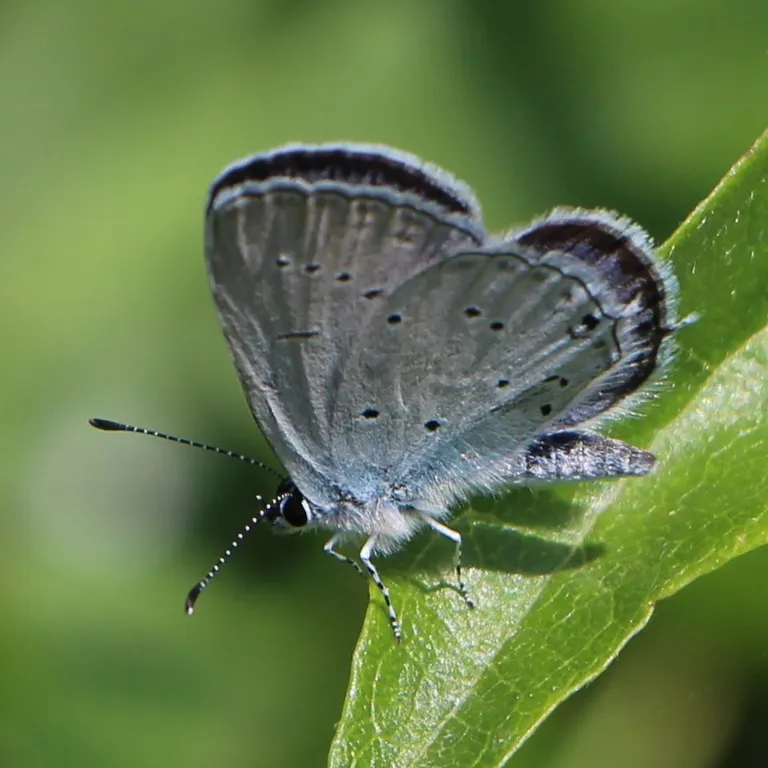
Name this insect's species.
Cupido decolorata (also Elkalyce decolorata)
